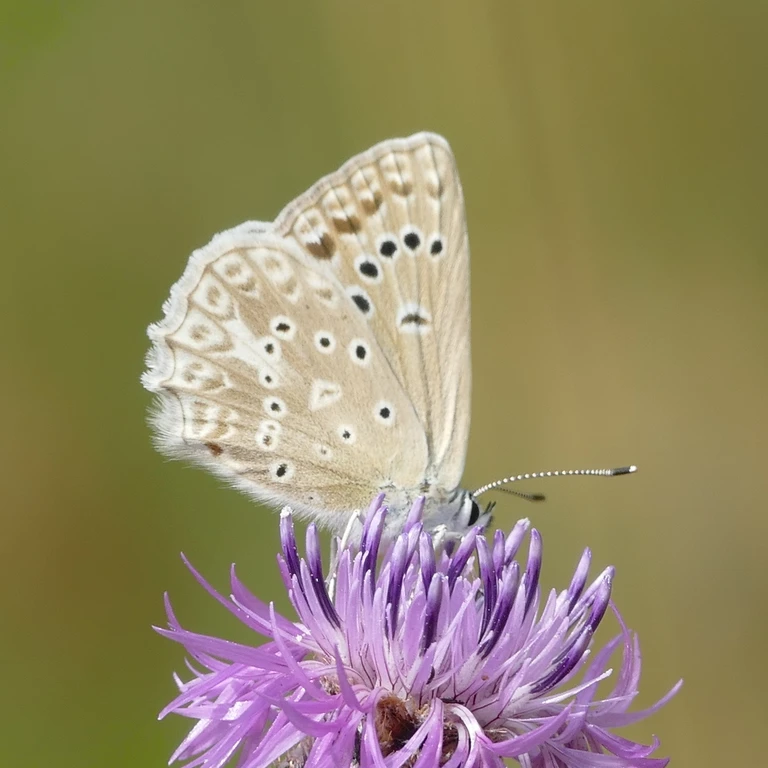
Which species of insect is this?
Polyommatus daphnis
